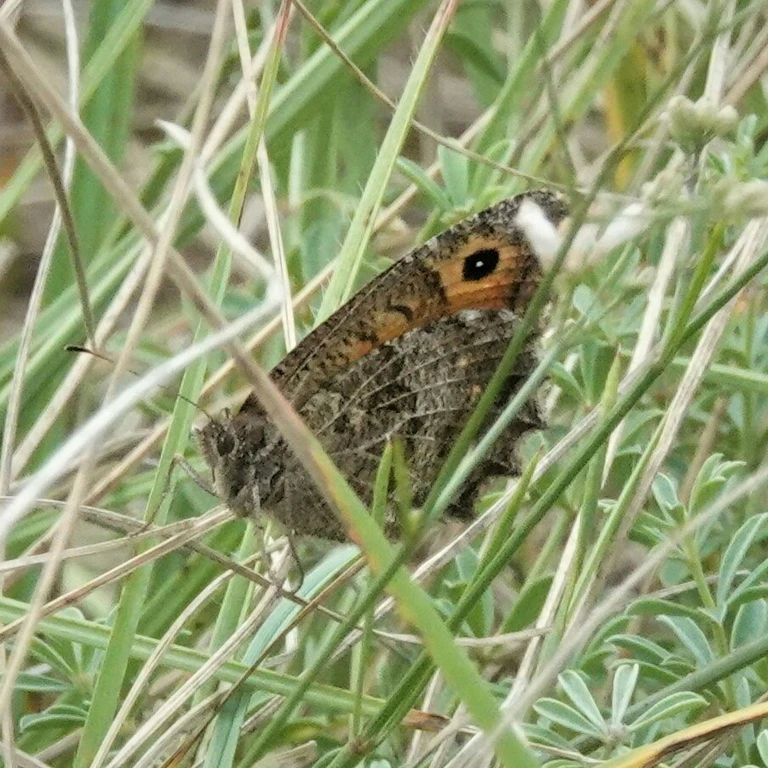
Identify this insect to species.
Arethusana arethusa
